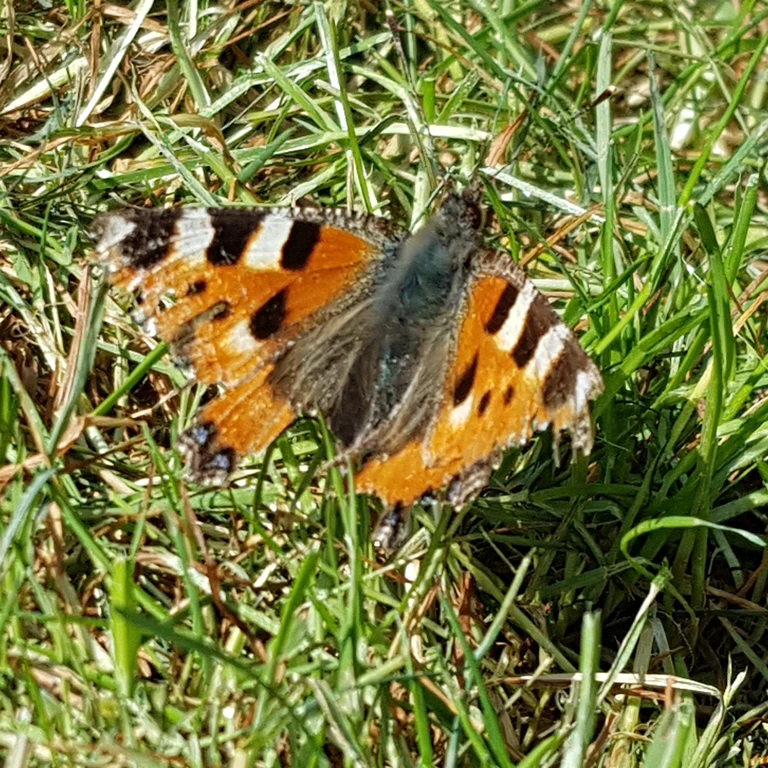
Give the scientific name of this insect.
Aglais urticae
